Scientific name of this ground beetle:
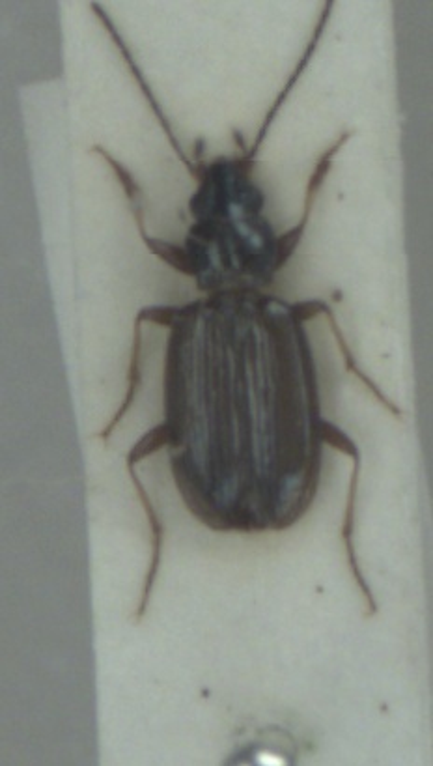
Bembidion tibiale
